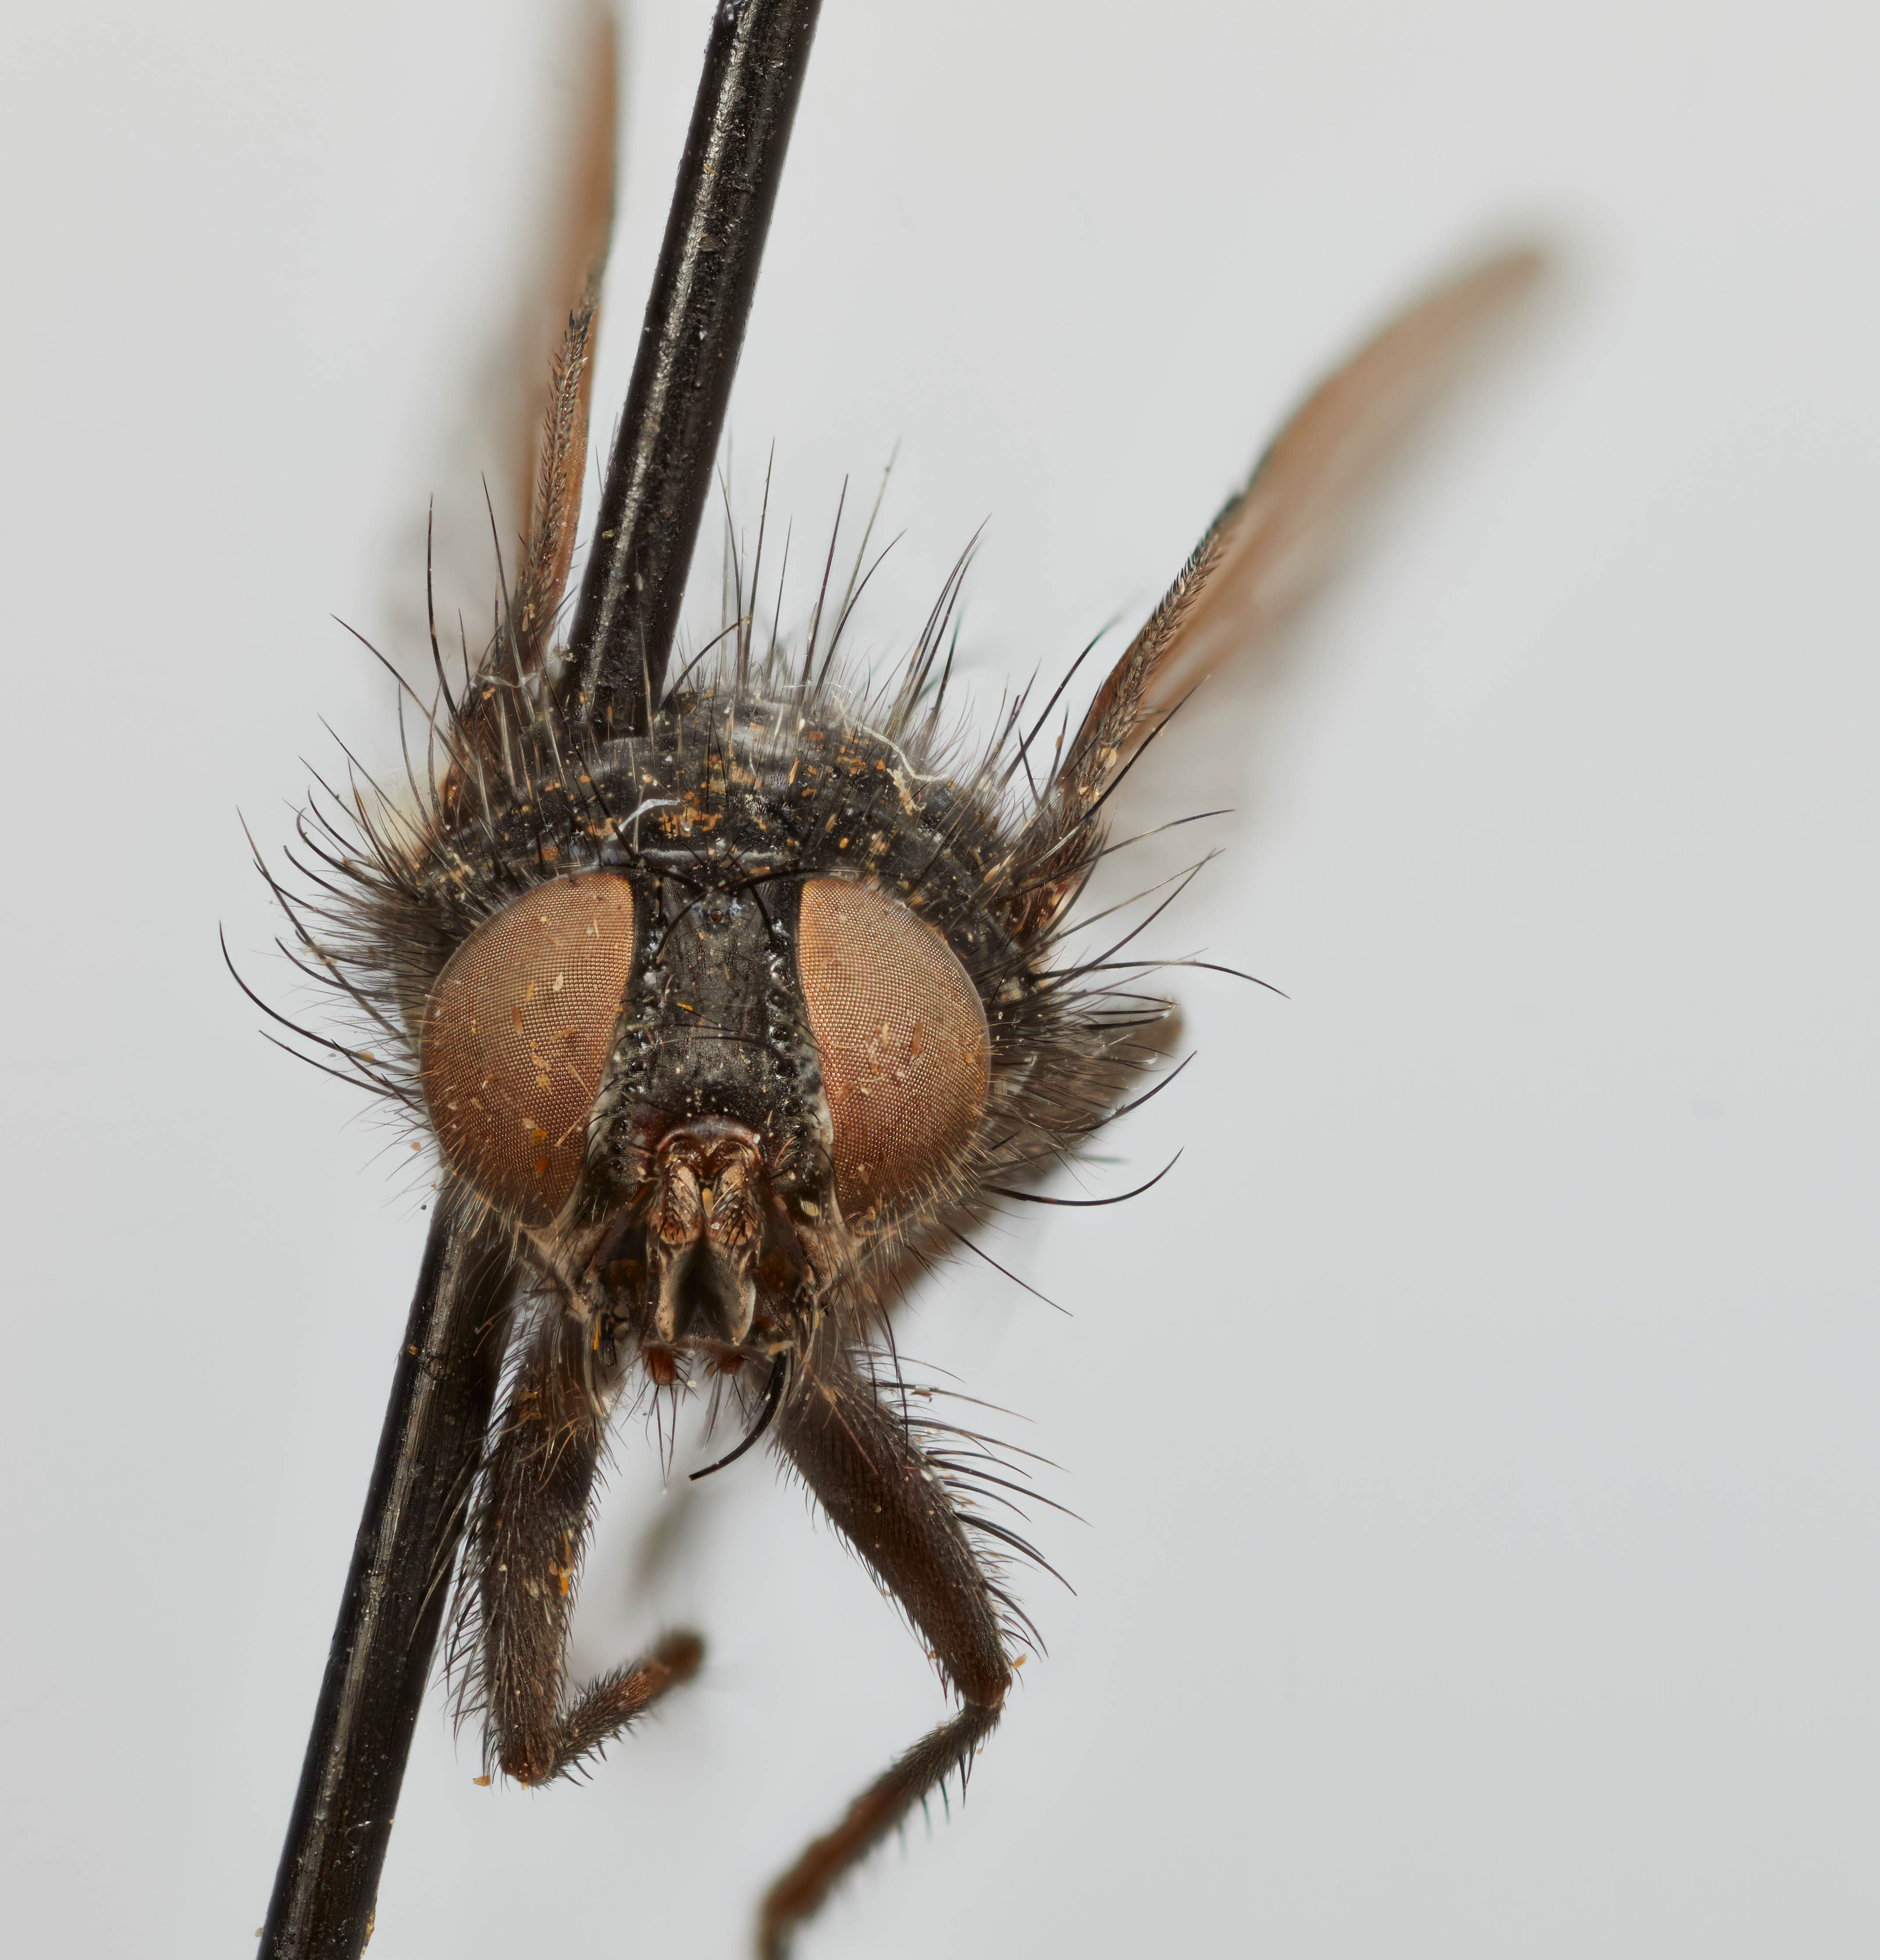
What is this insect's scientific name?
Piriona fasciculata
